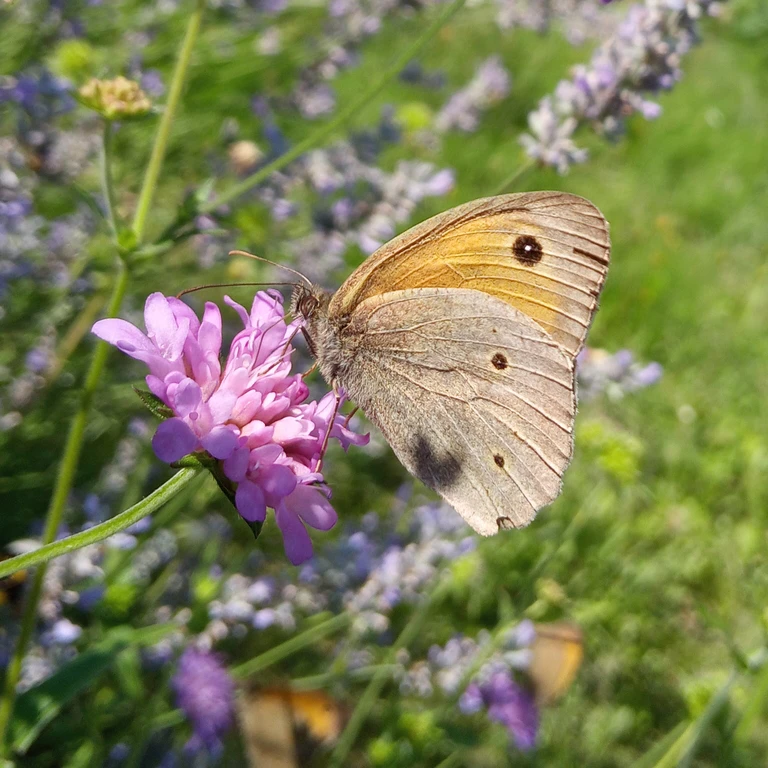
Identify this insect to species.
Maniola jurtina
